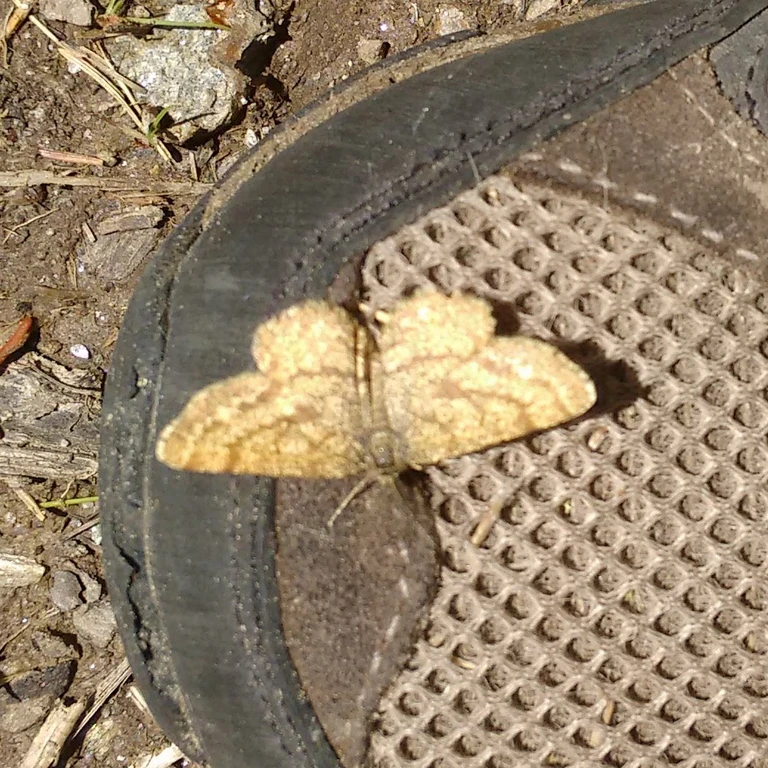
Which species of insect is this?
Ematurga atomaria
